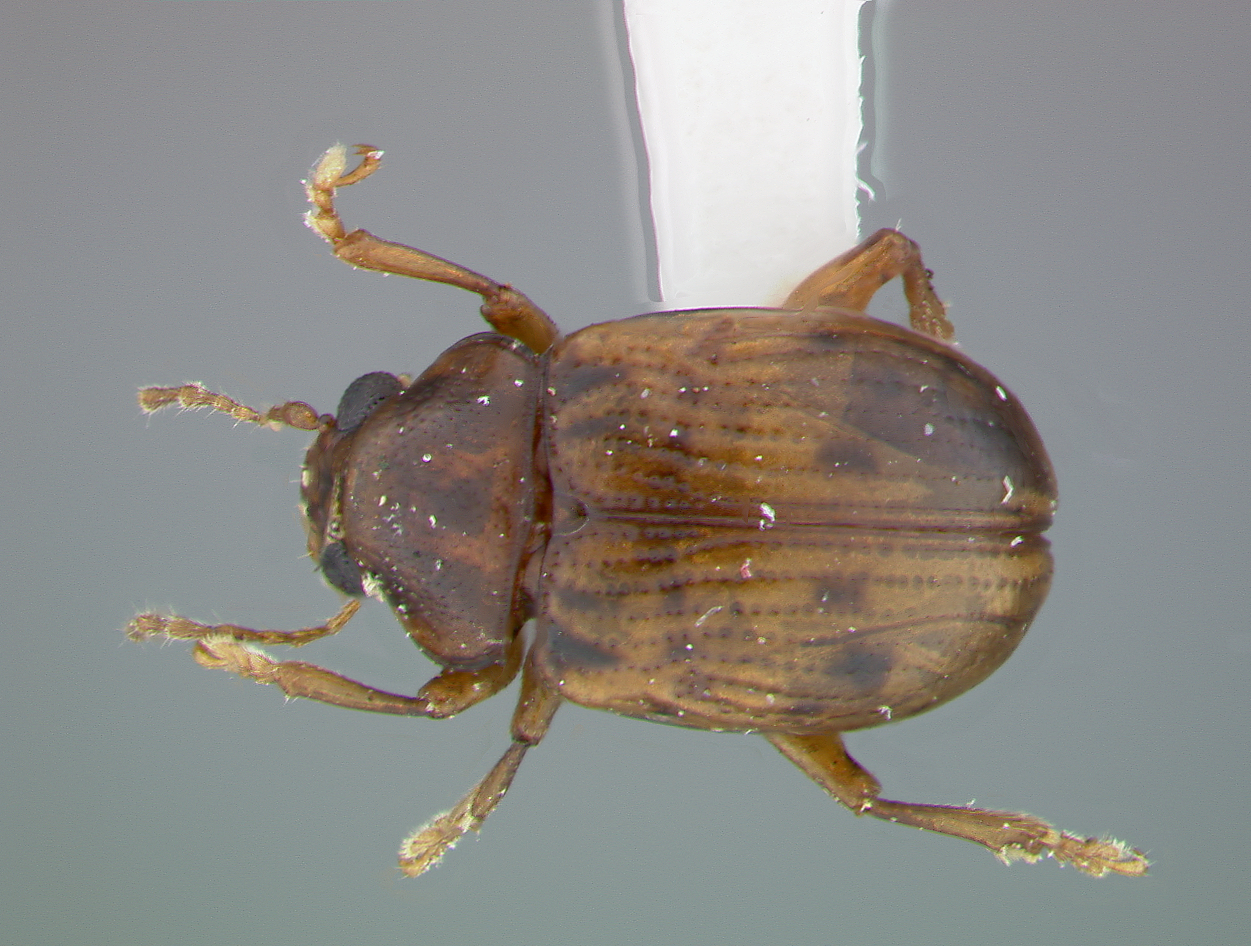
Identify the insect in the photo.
Metachroma ashtonae
